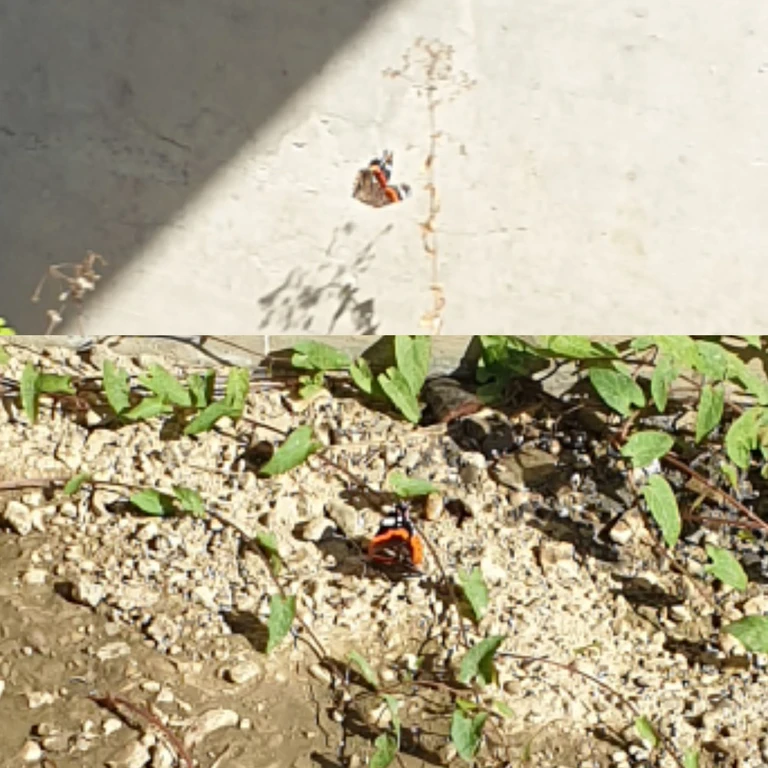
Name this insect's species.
Vanessa atalanta
